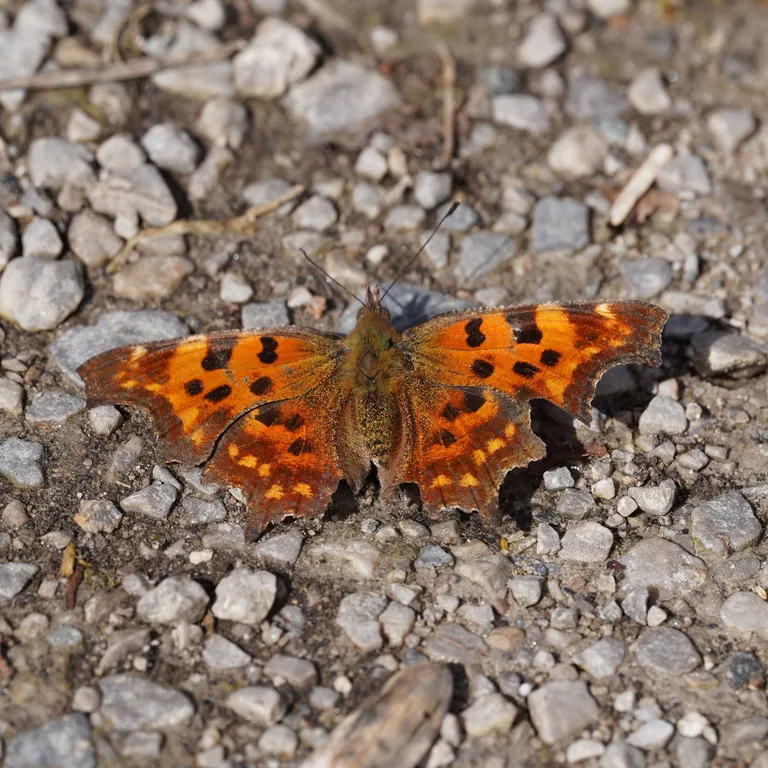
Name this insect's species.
Polygonia c-album
